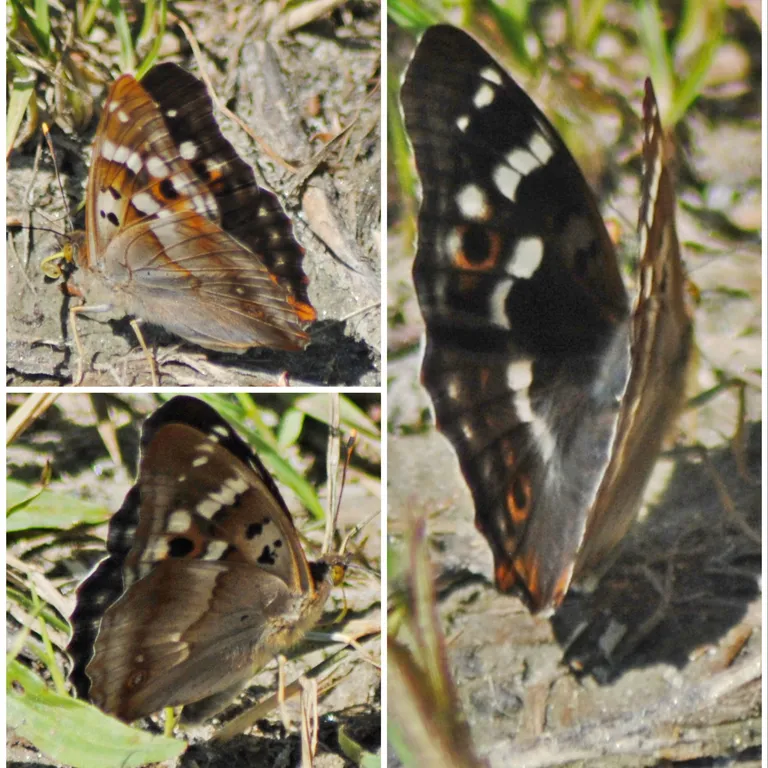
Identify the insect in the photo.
Apatura ilia
